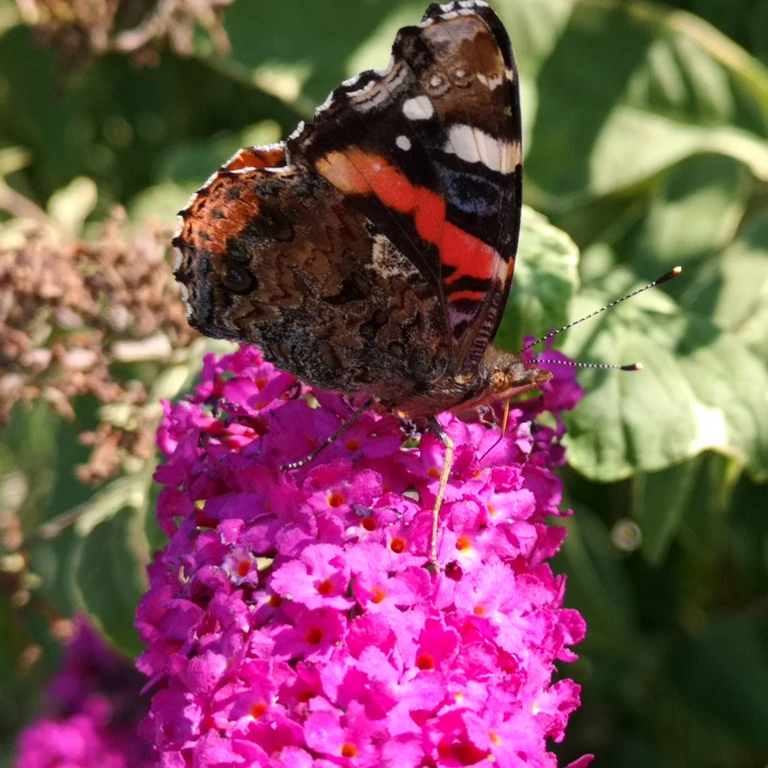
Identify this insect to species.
Vanessa atalanta
